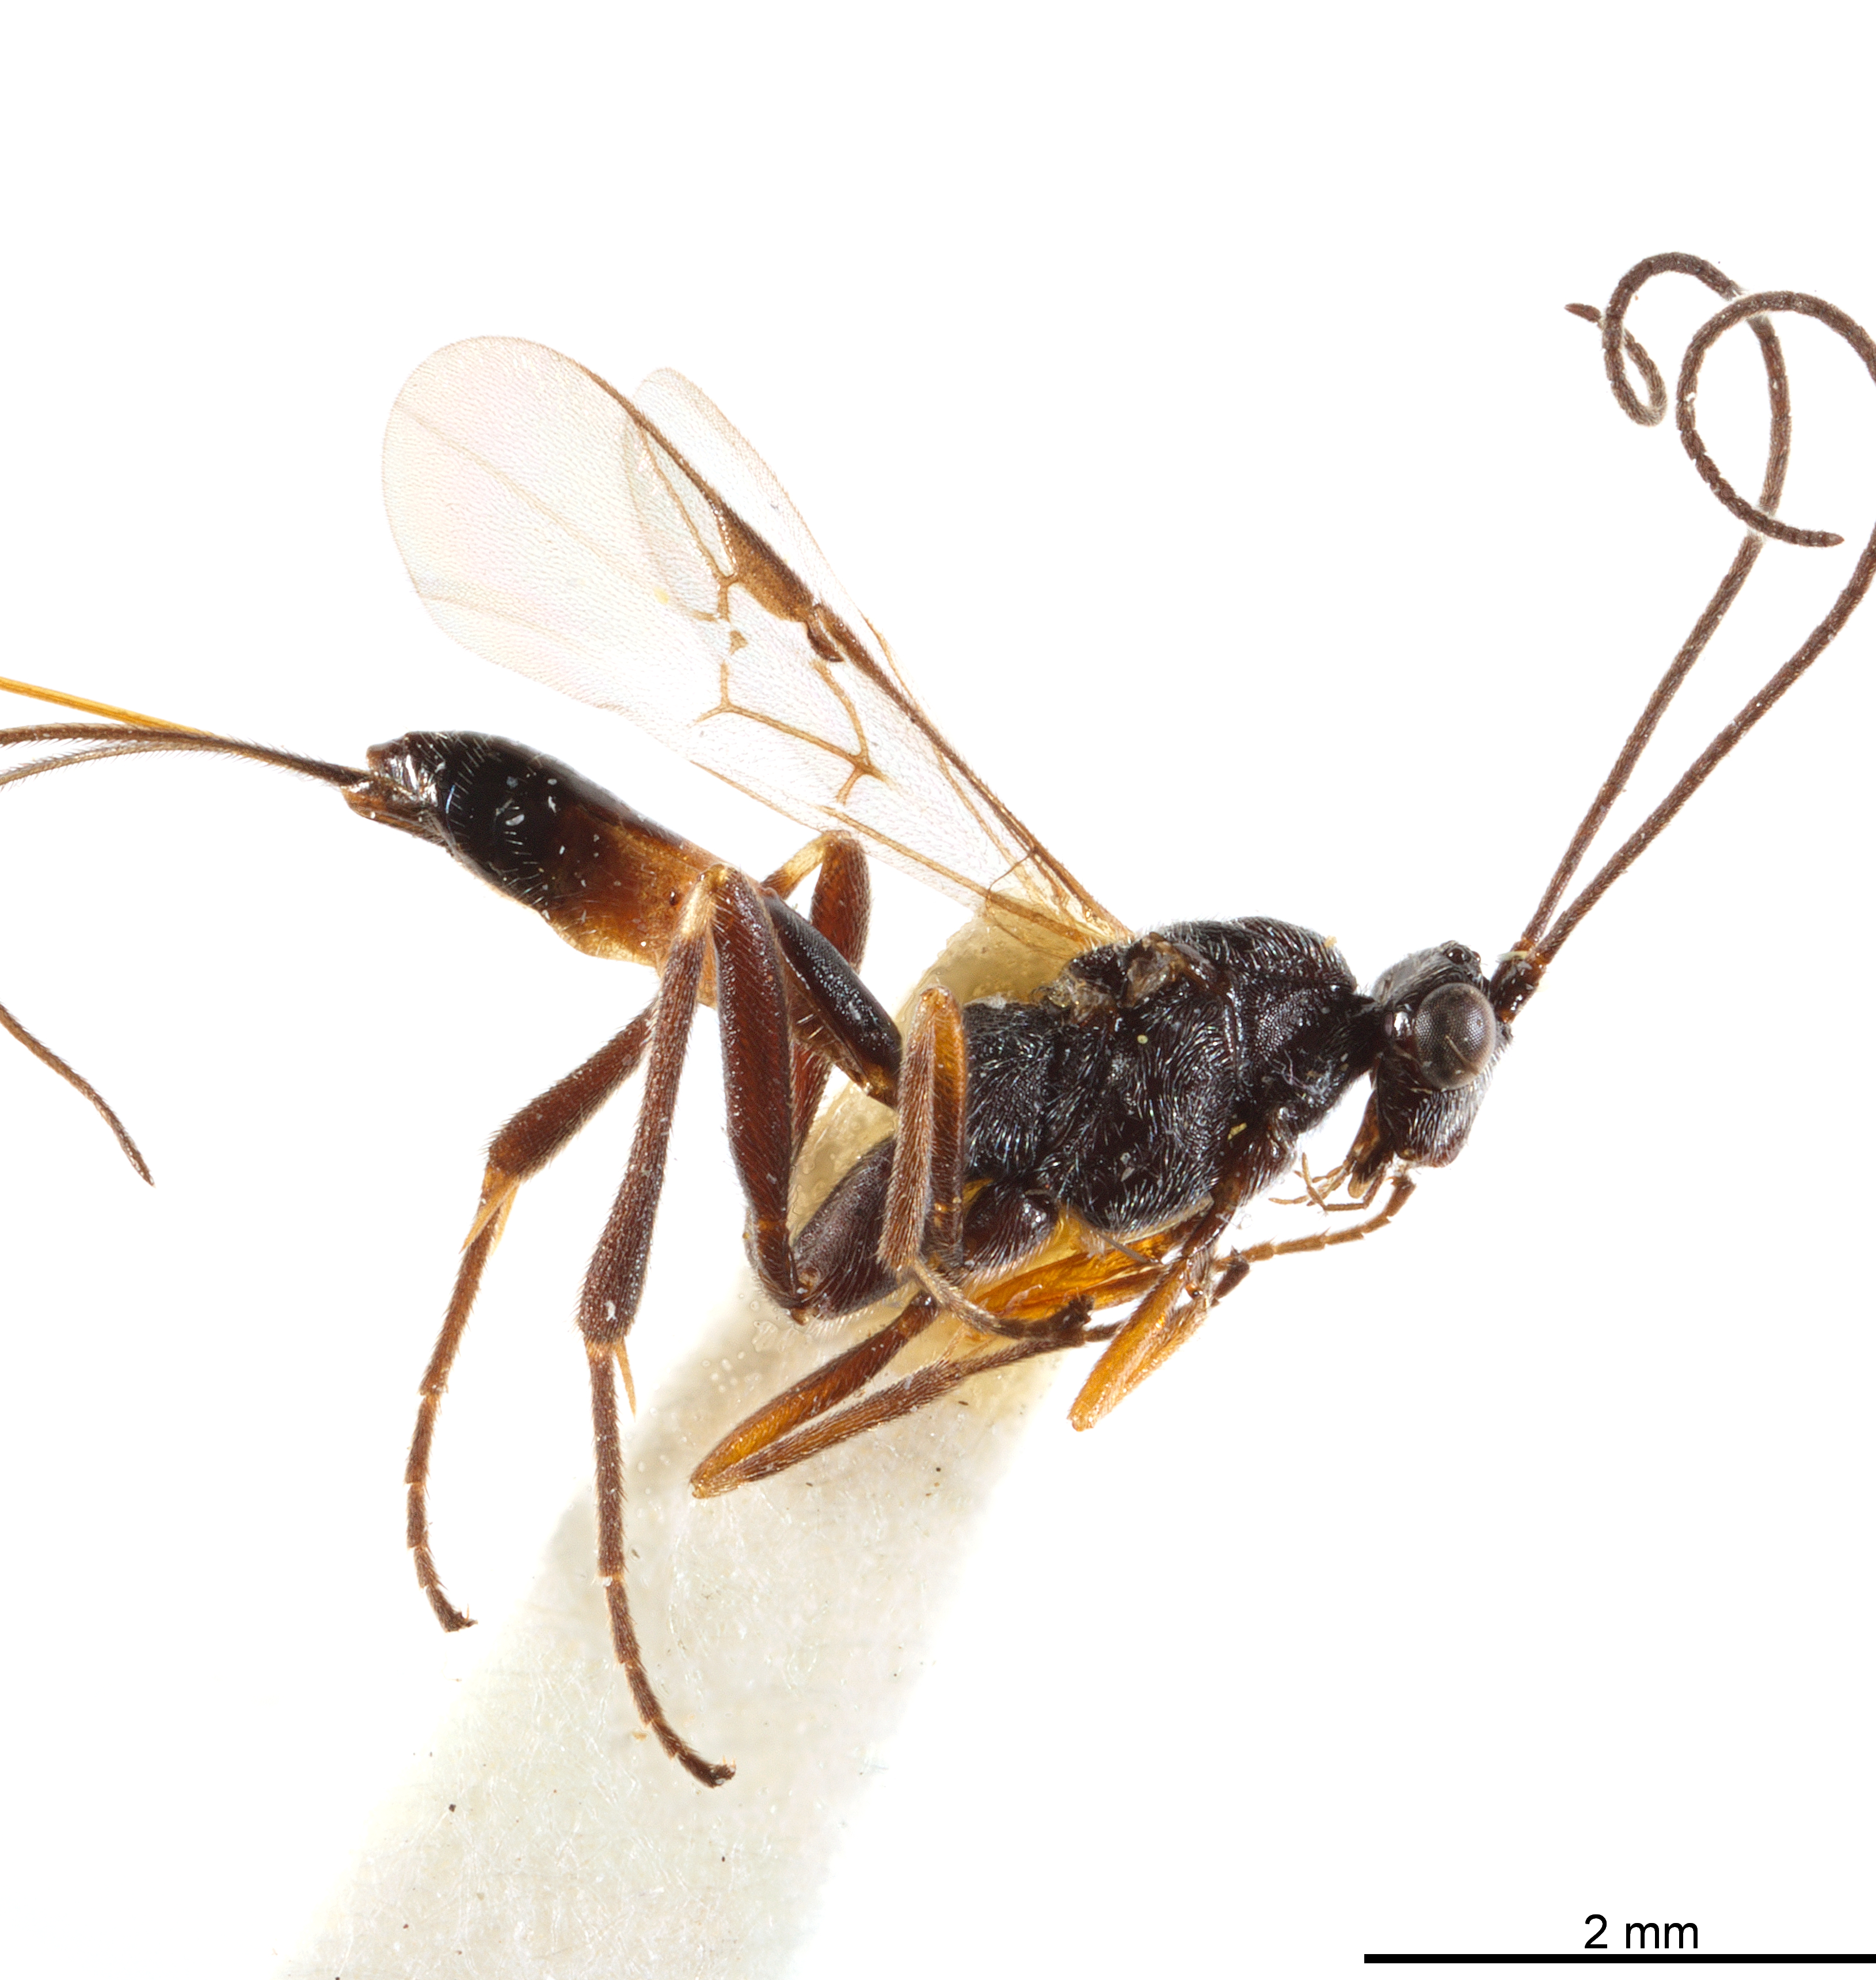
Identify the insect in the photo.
Trachagathis rubricincta
